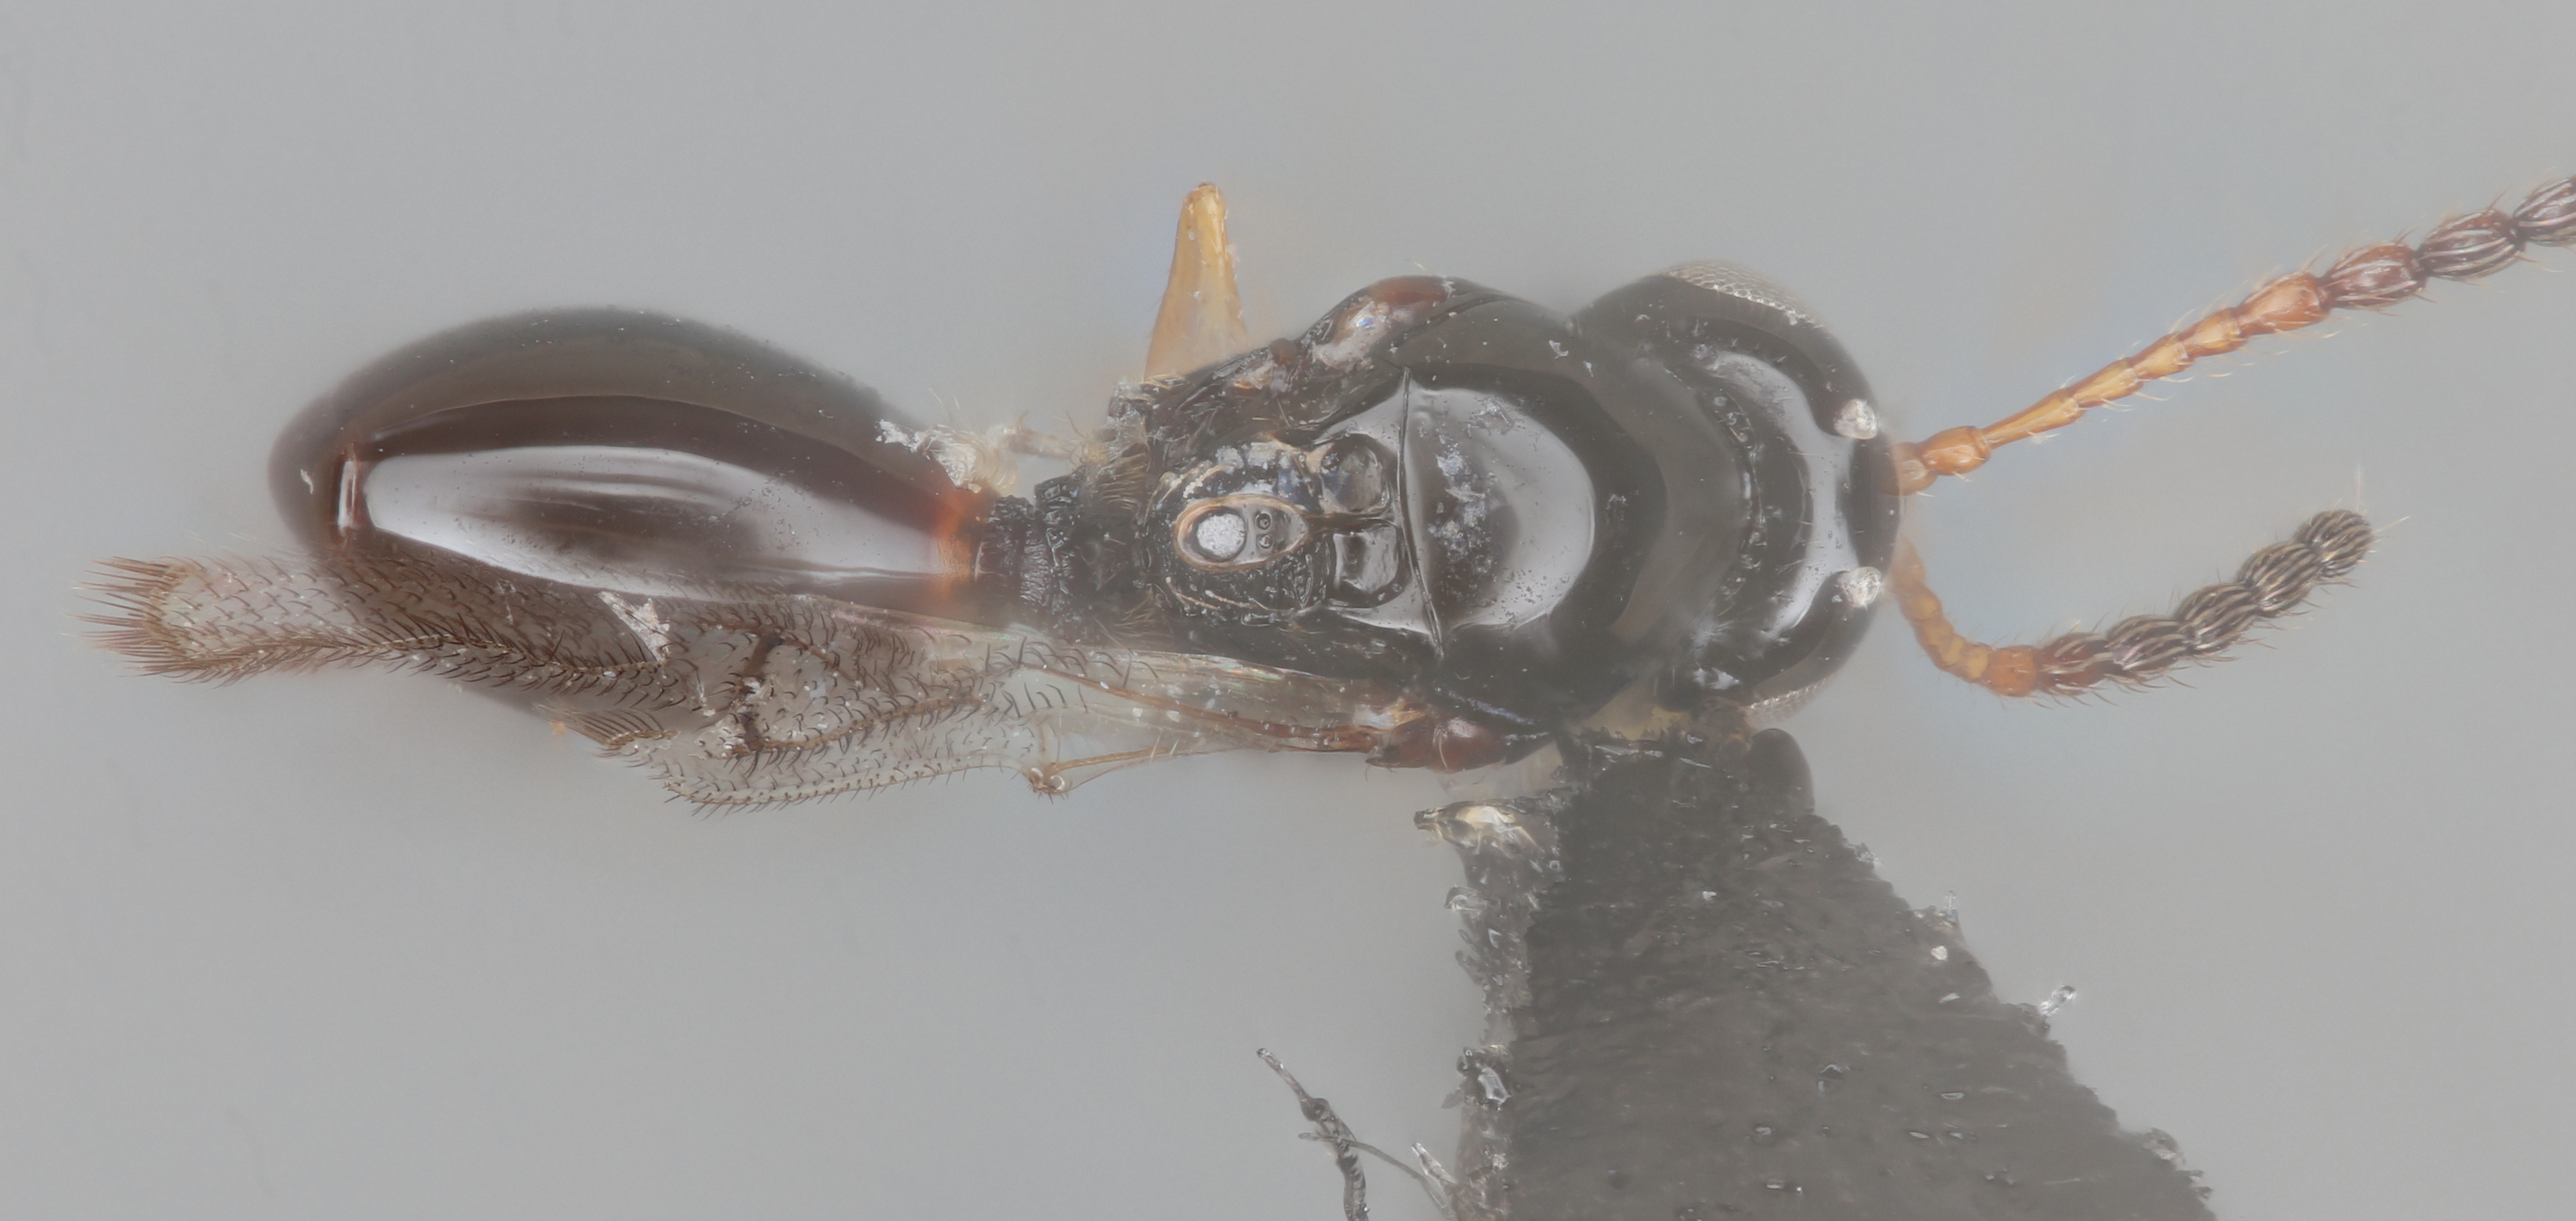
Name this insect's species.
Leptopilina decemflagellum
